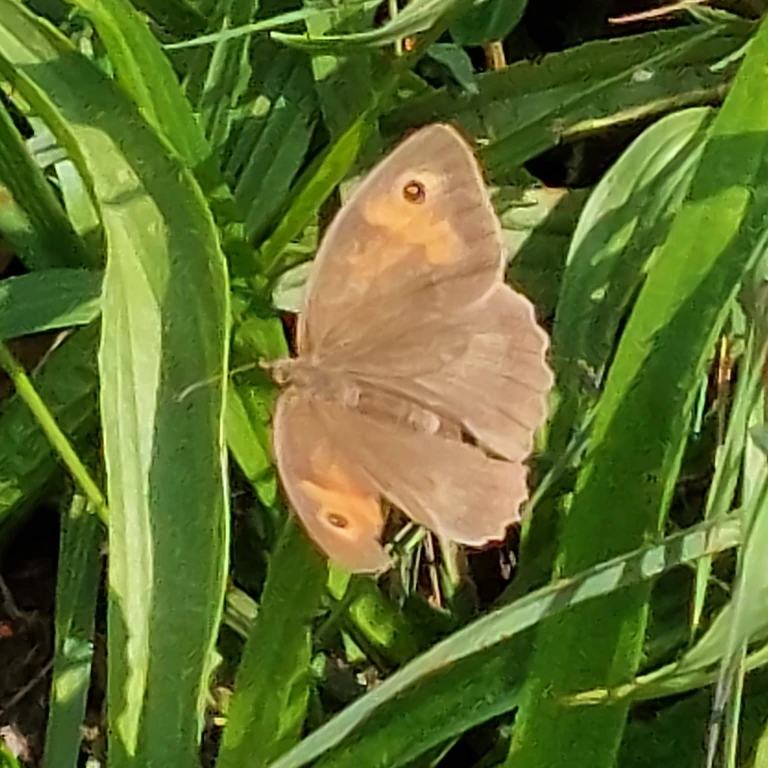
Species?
Maniola jurtina
